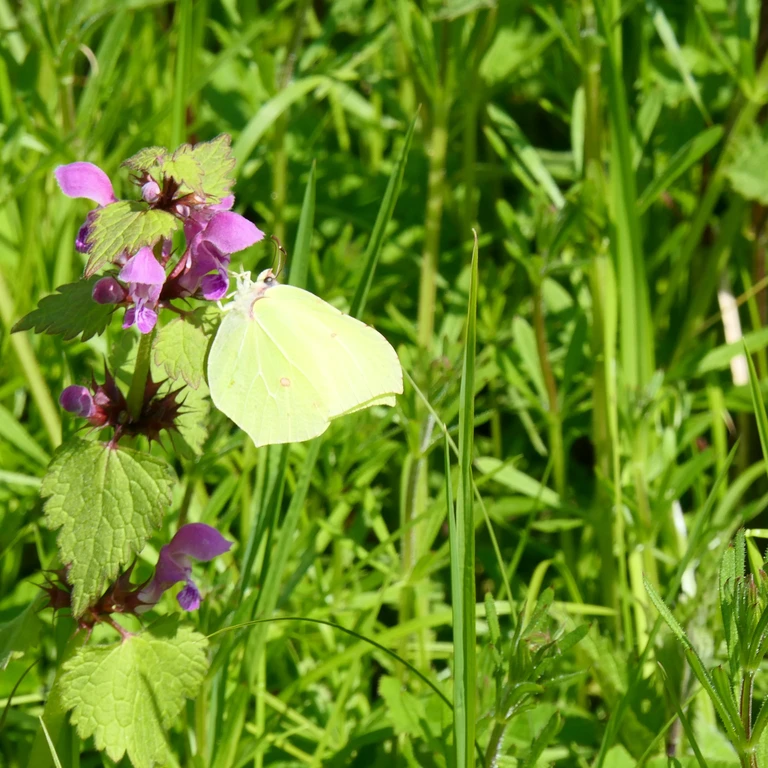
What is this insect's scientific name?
Gonepteryx rhamni
